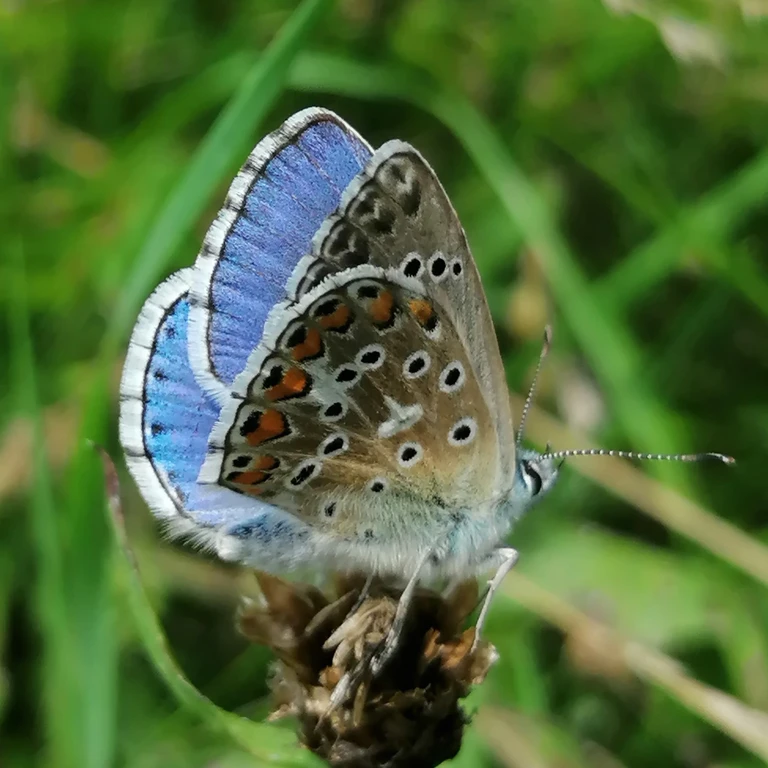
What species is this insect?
Lysandra bellargus
